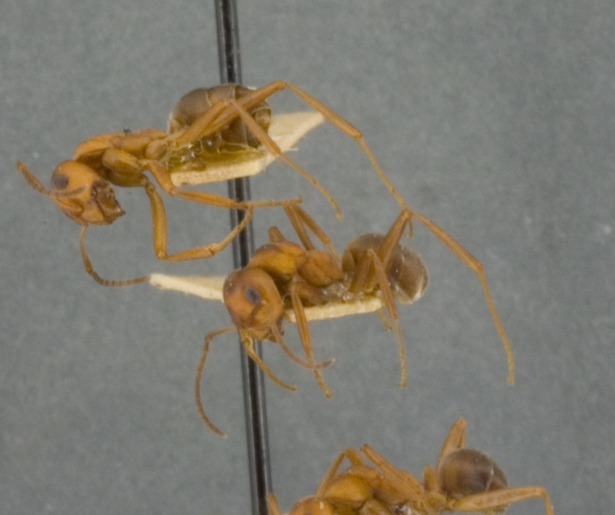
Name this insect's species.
Formica microgyna
